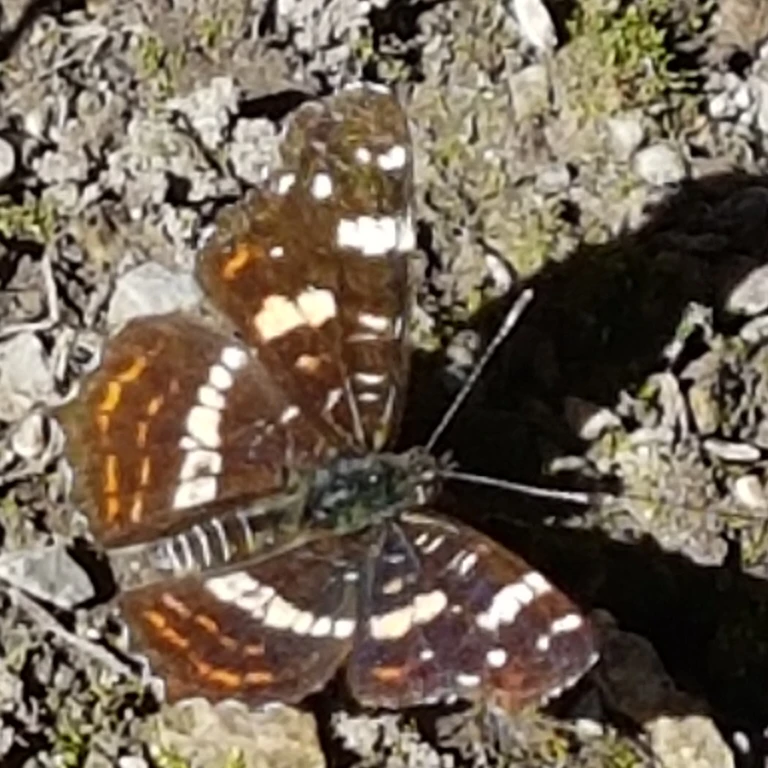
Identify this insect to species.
Araschnia levana
